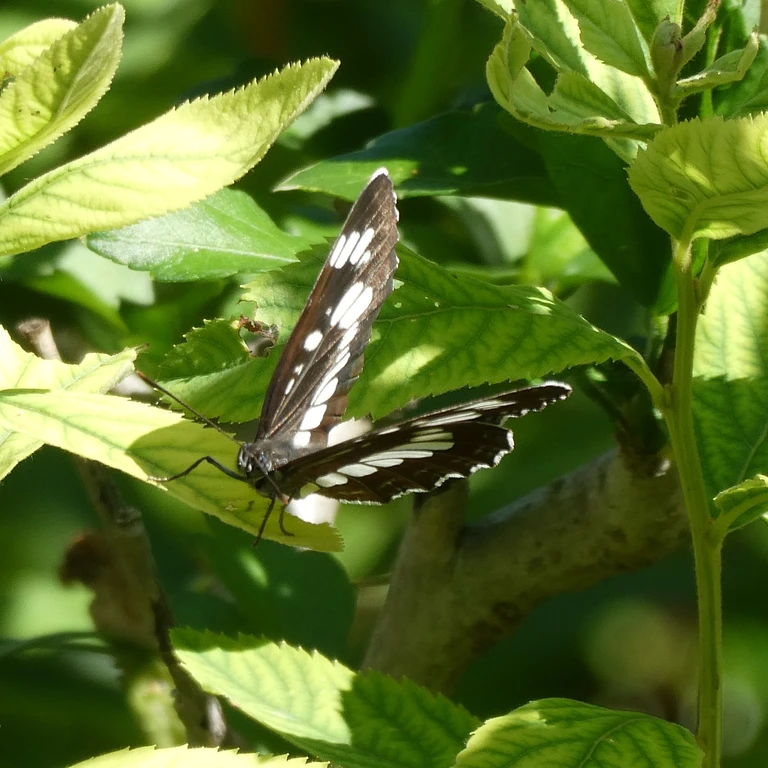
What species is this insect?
Neptis rivularis
